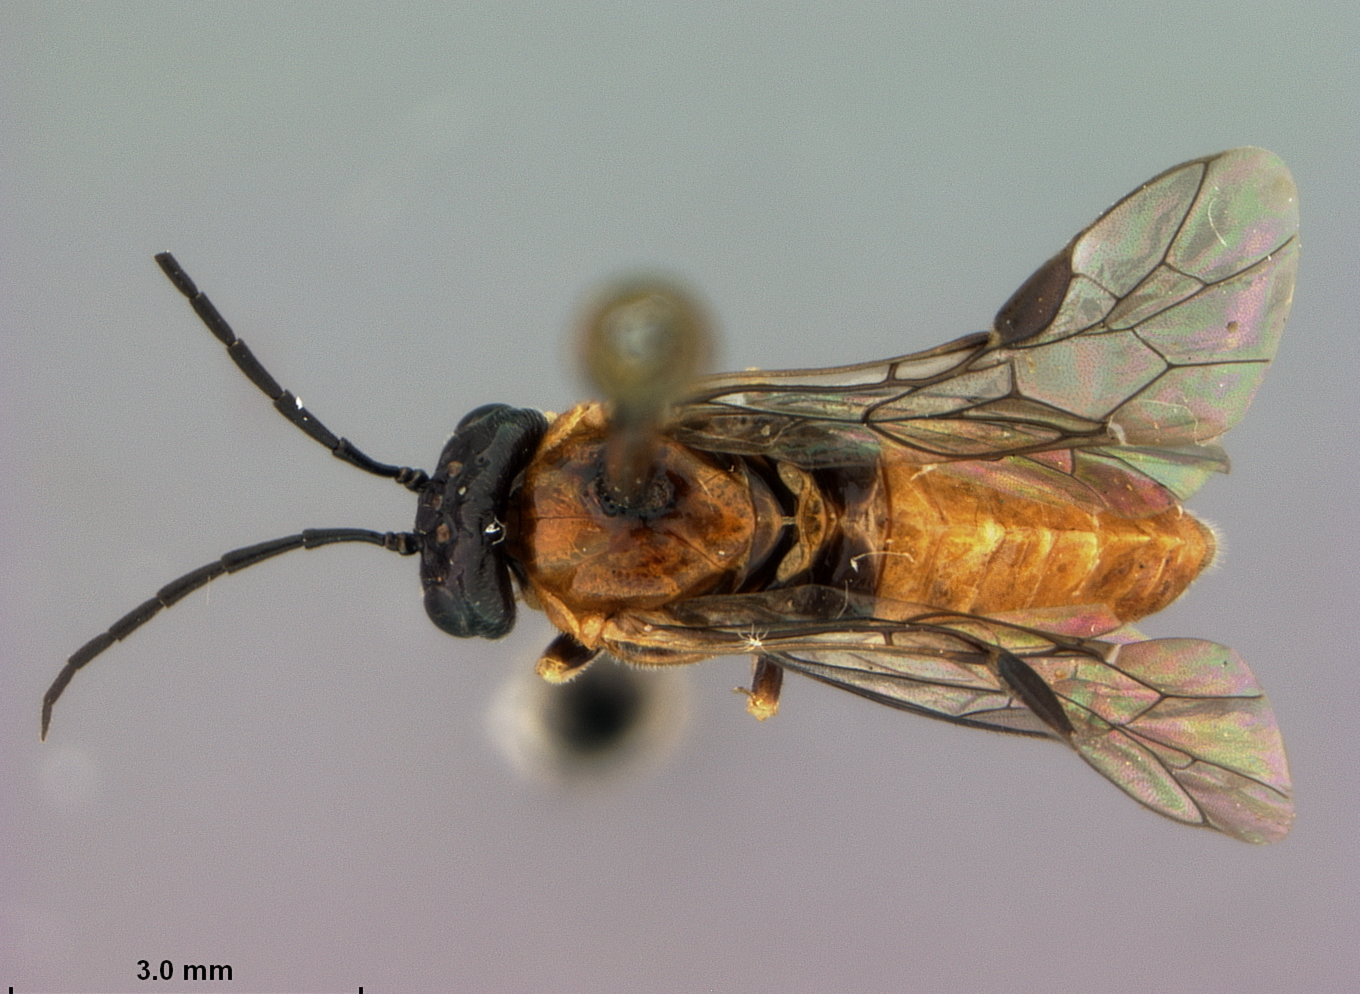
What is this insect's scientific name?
Susana rufa
